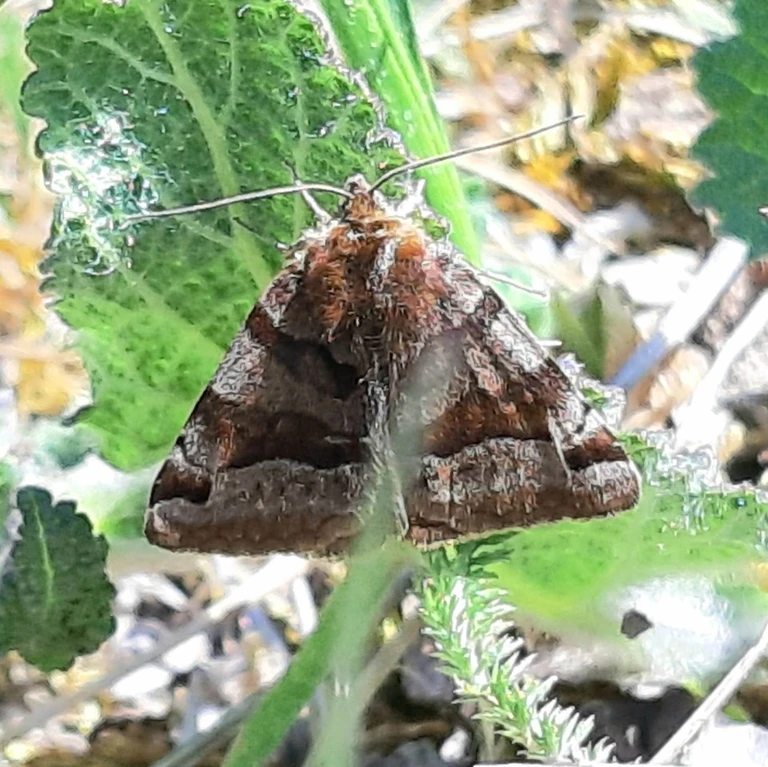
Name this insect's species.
Euclidia glyphica
